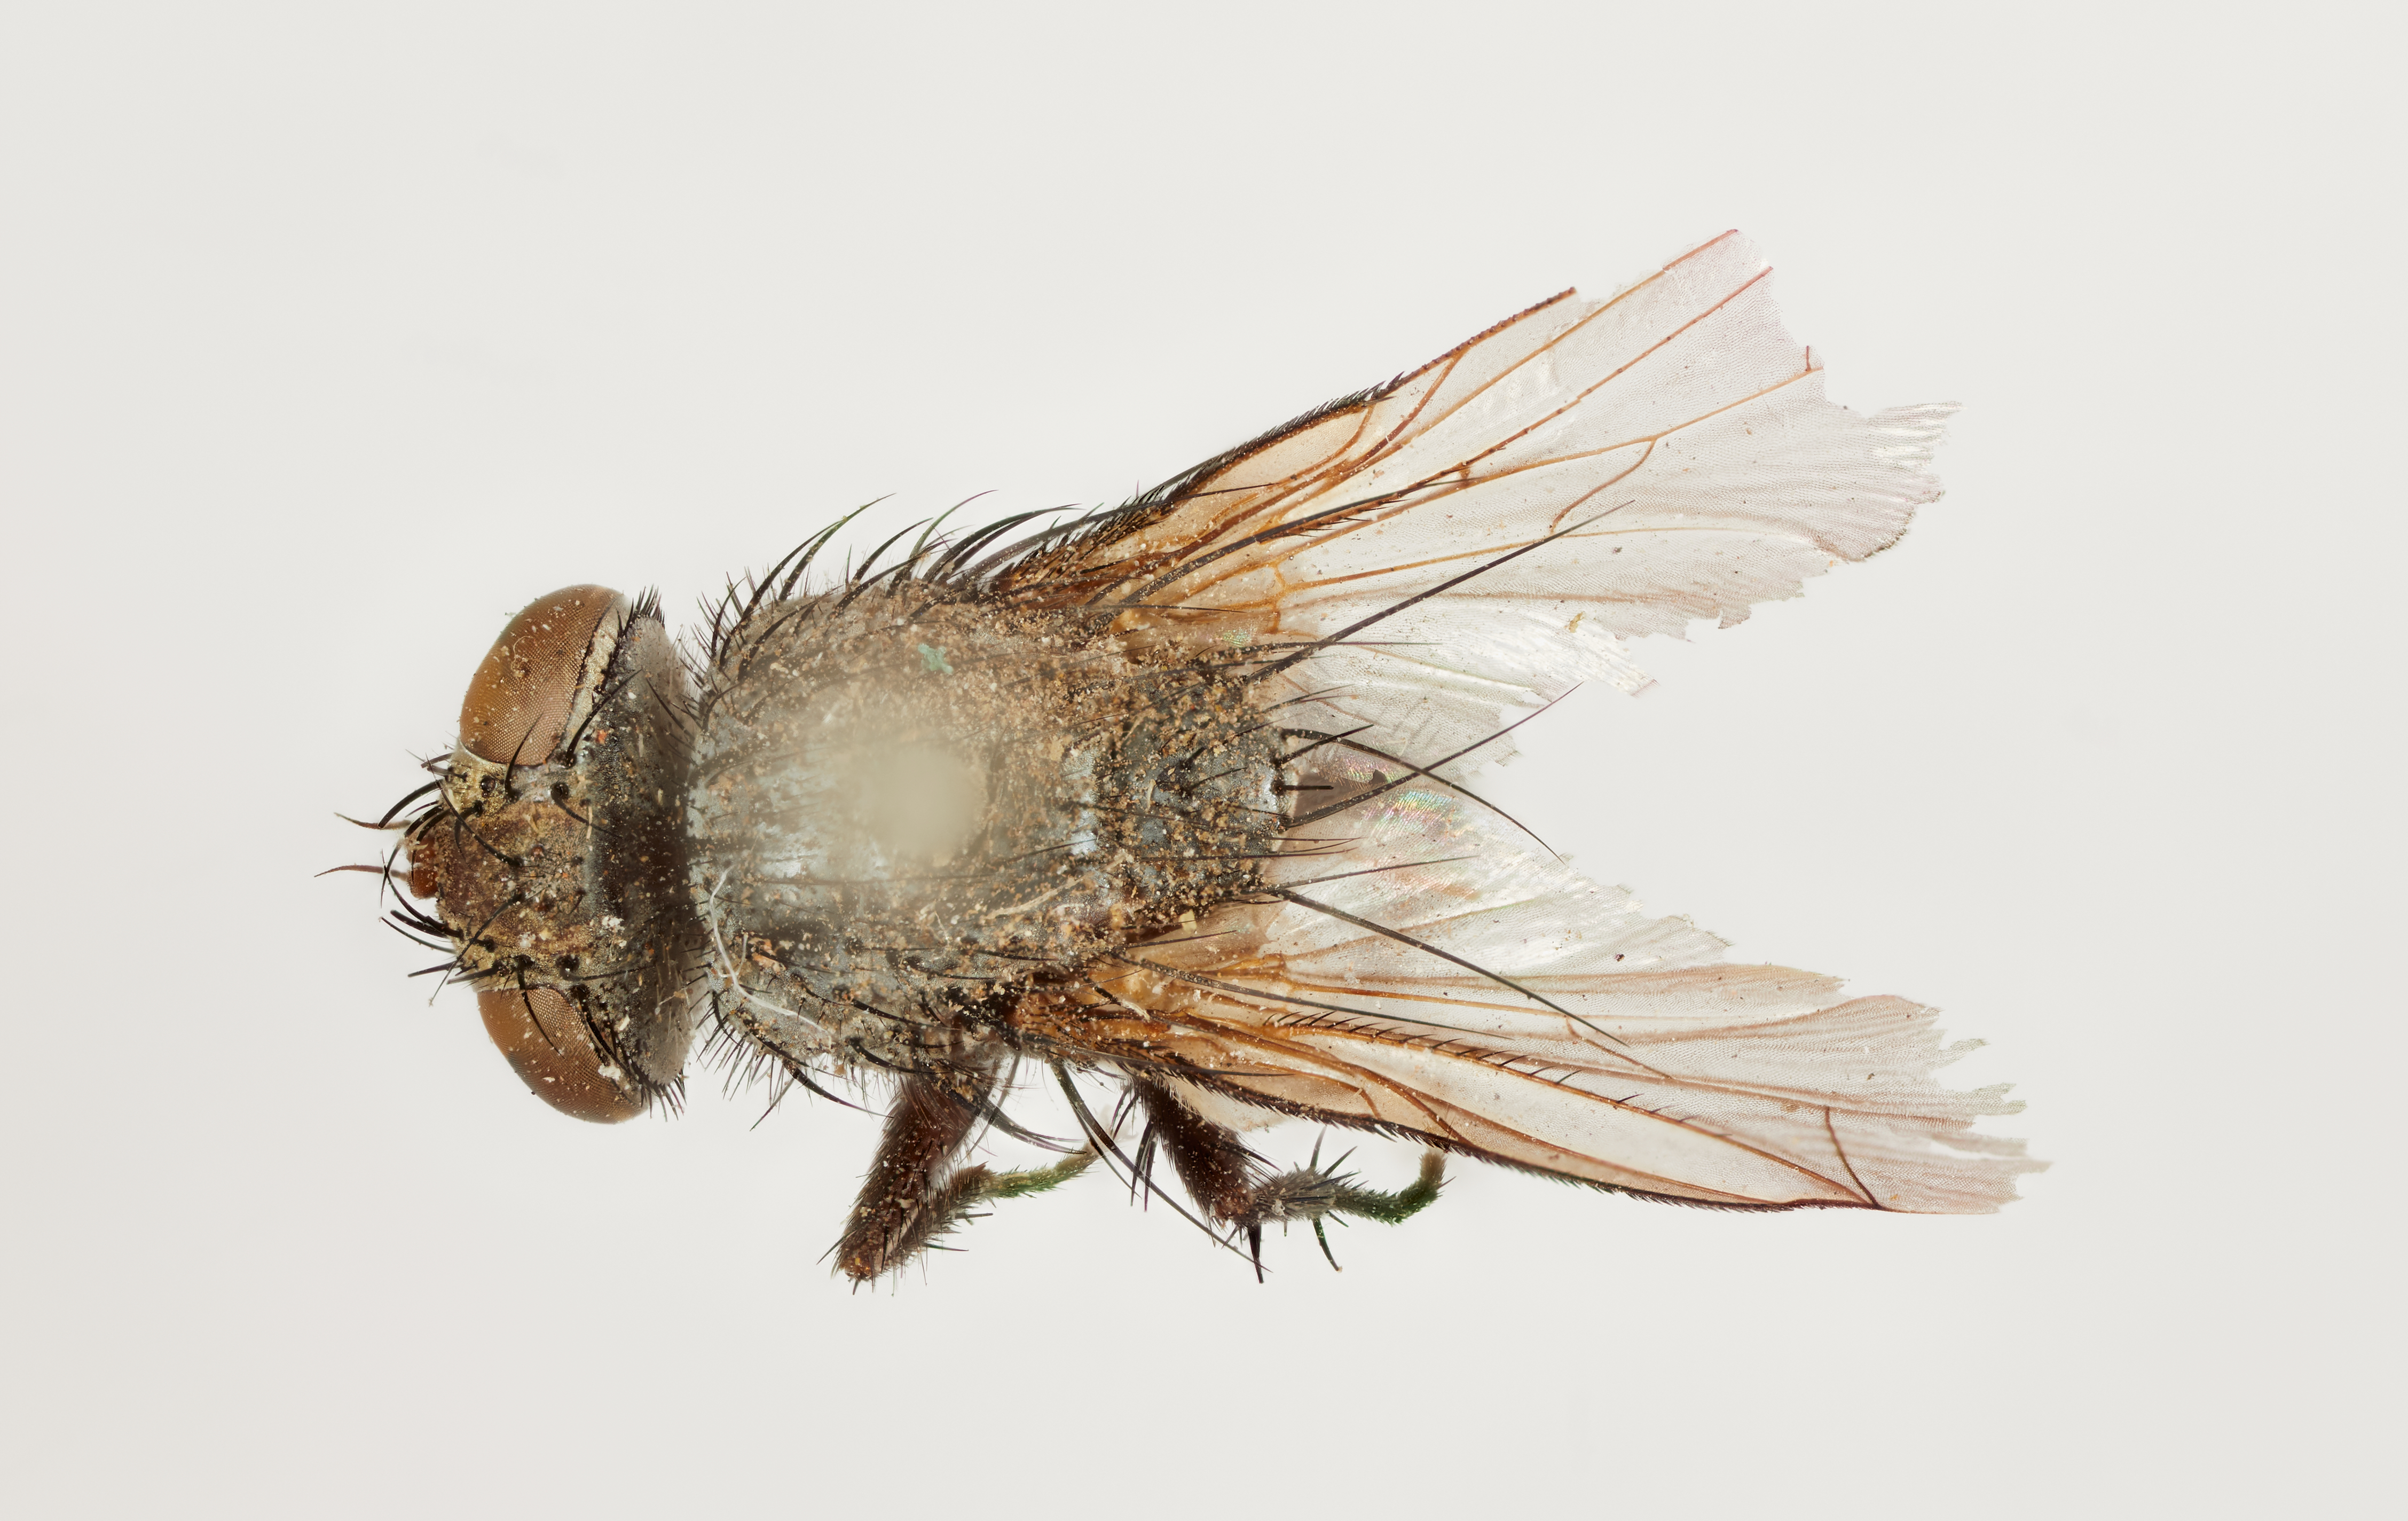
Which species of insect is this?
Paraplagia cinerea
